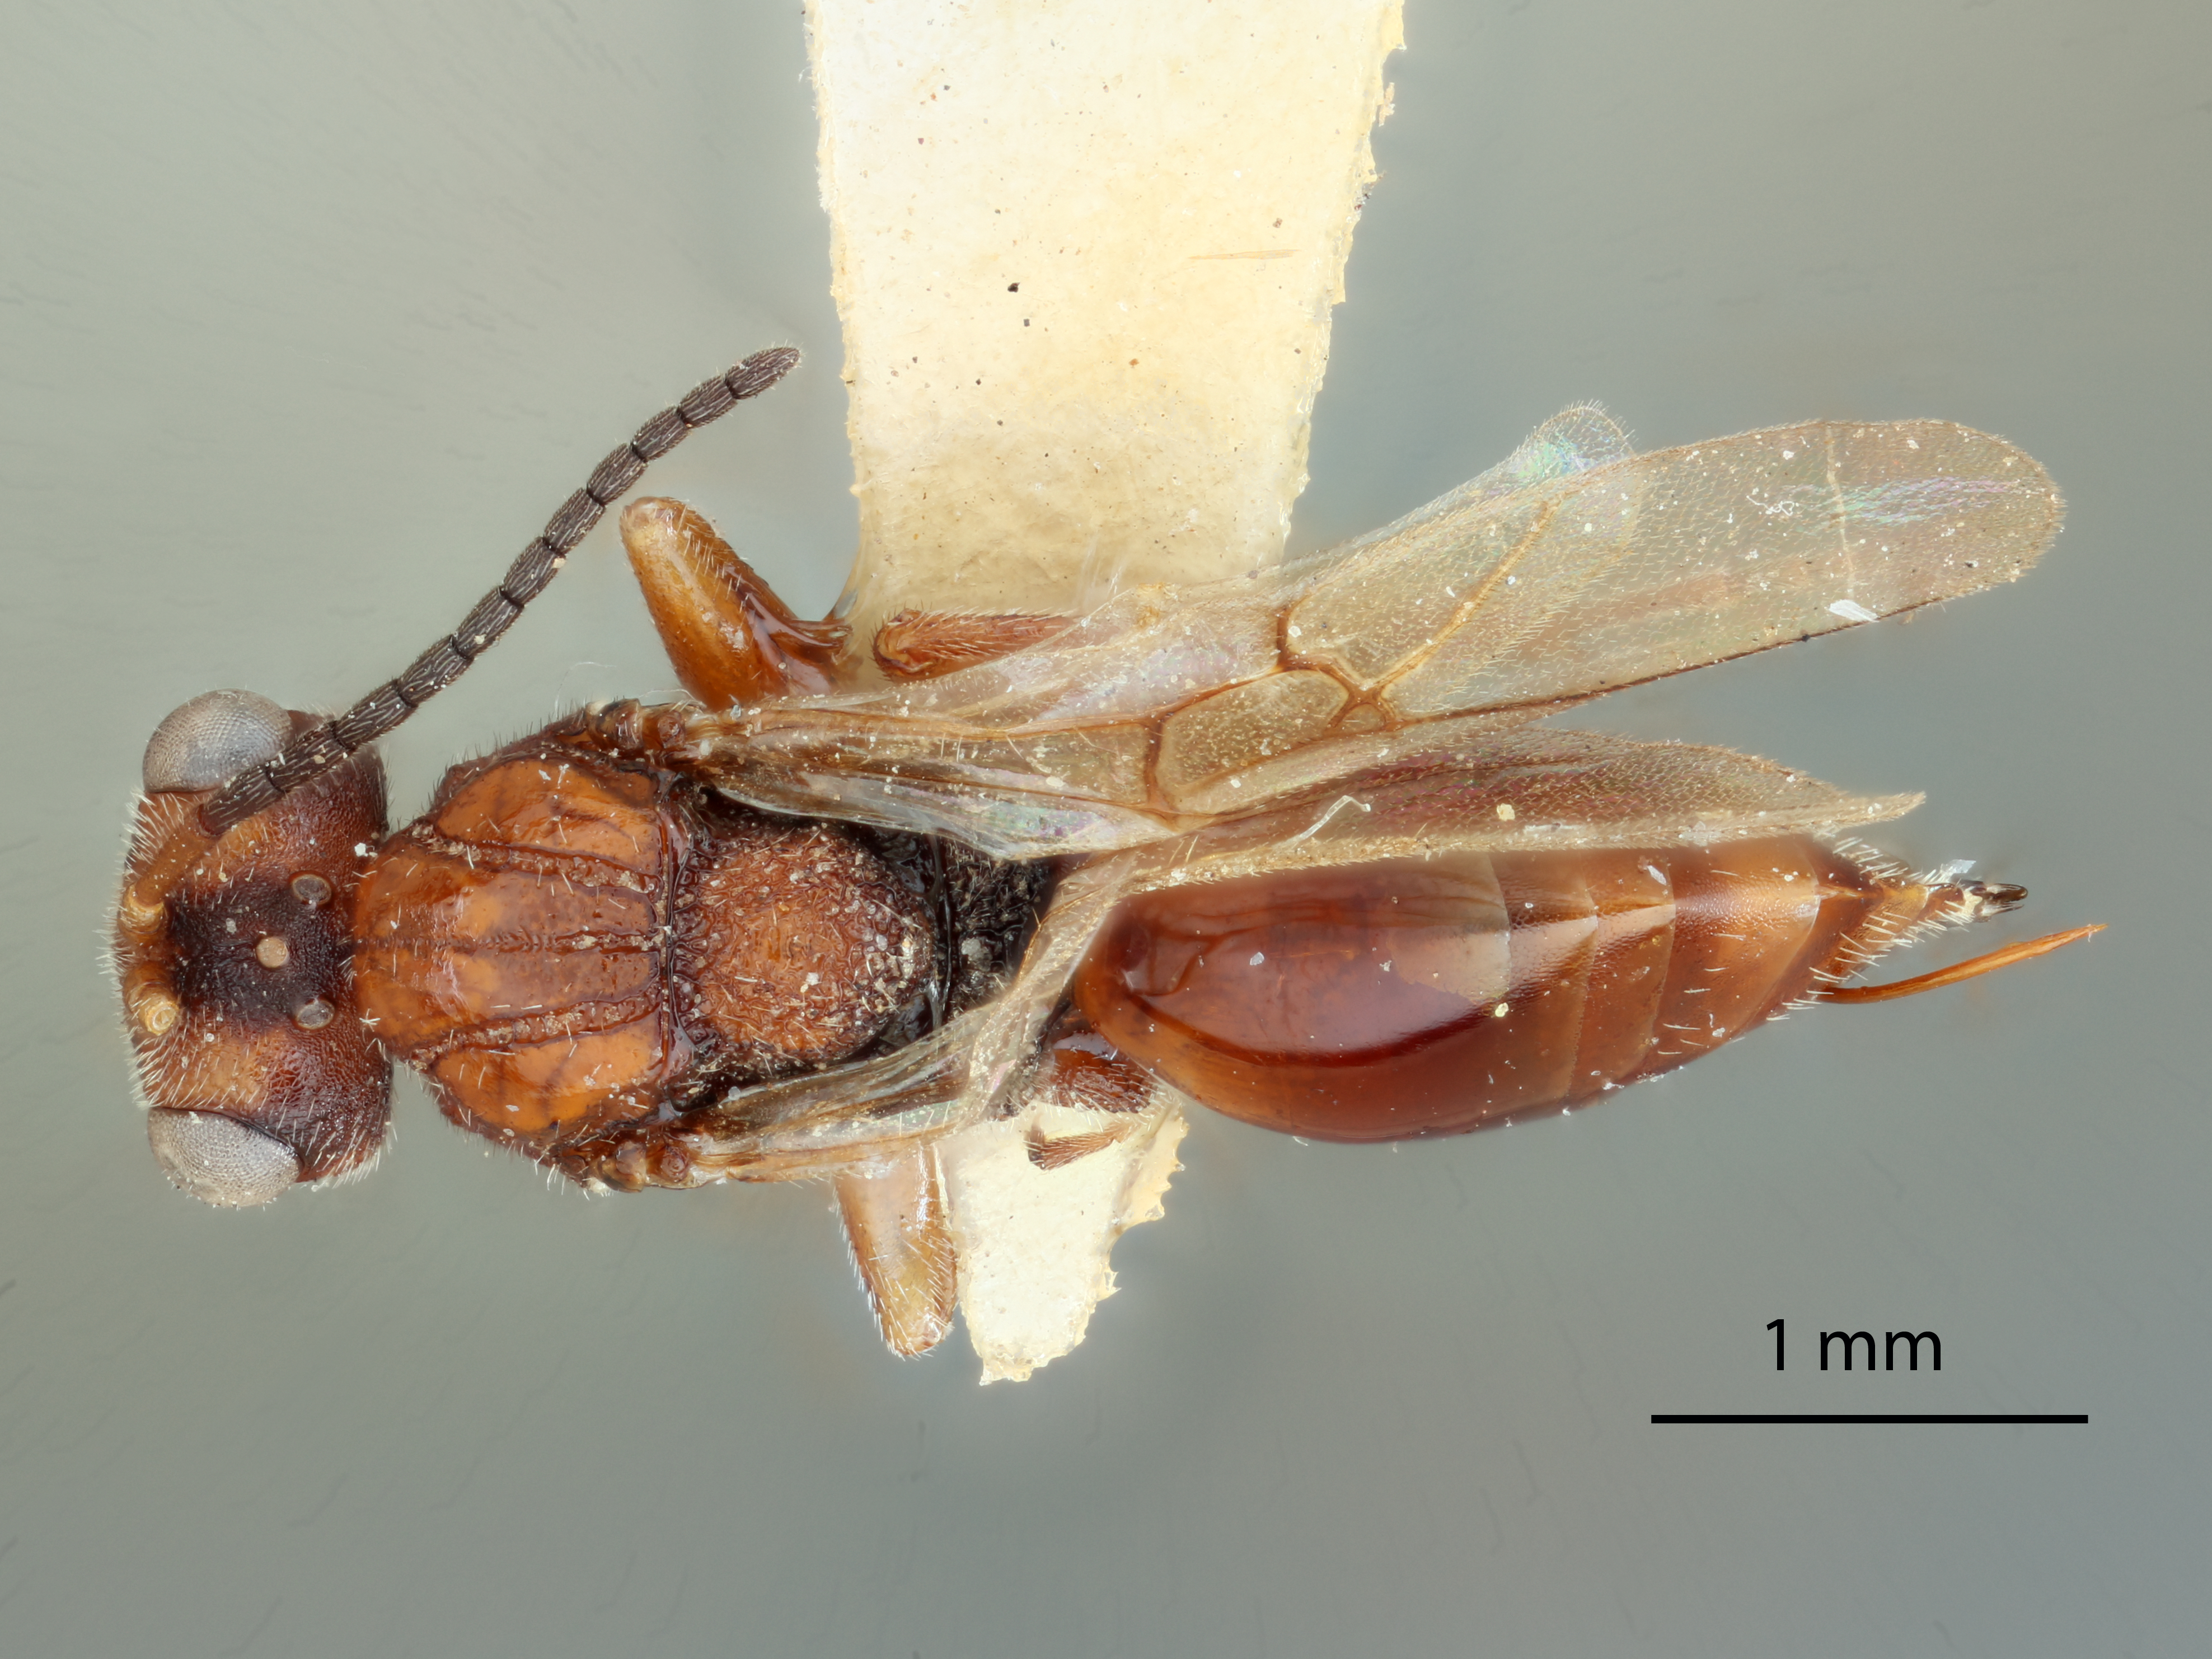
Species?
Rhodites fulgens
